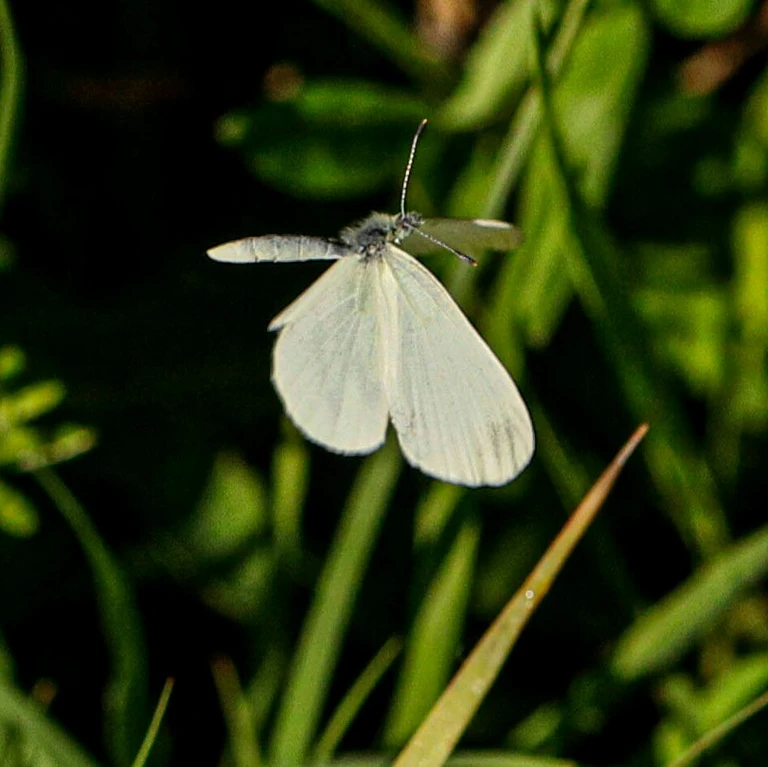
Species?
Leptidea sinapis/juvernica
